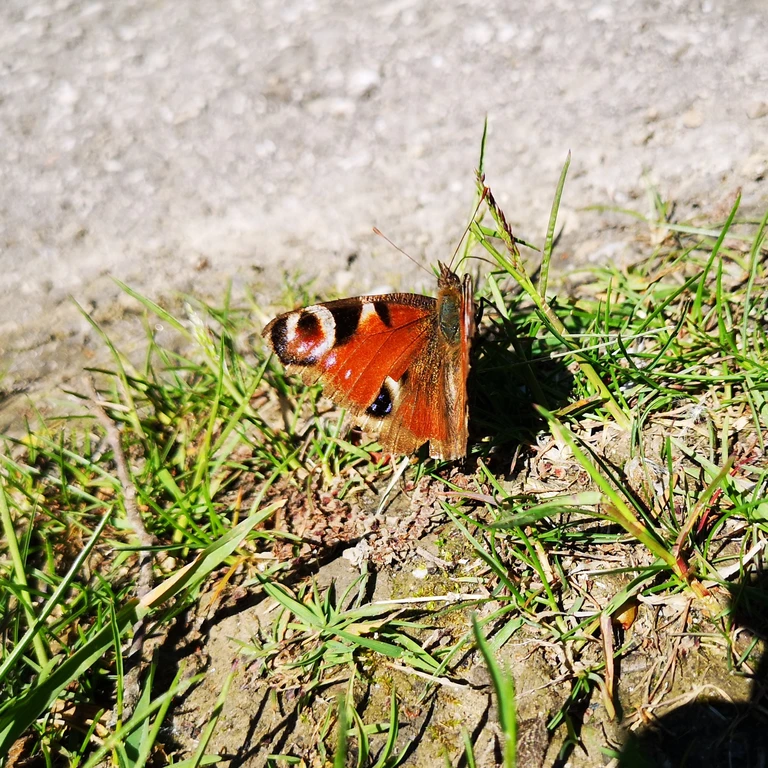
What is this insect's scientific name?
Aglais io
